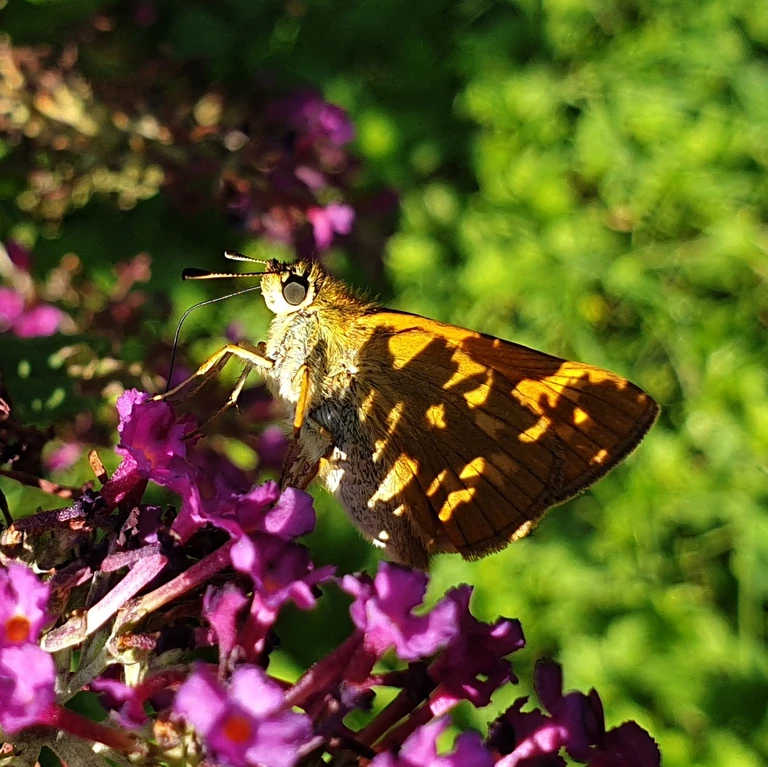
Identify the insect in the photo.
Ochlodes sylvanus (also Ochlodes venata)
